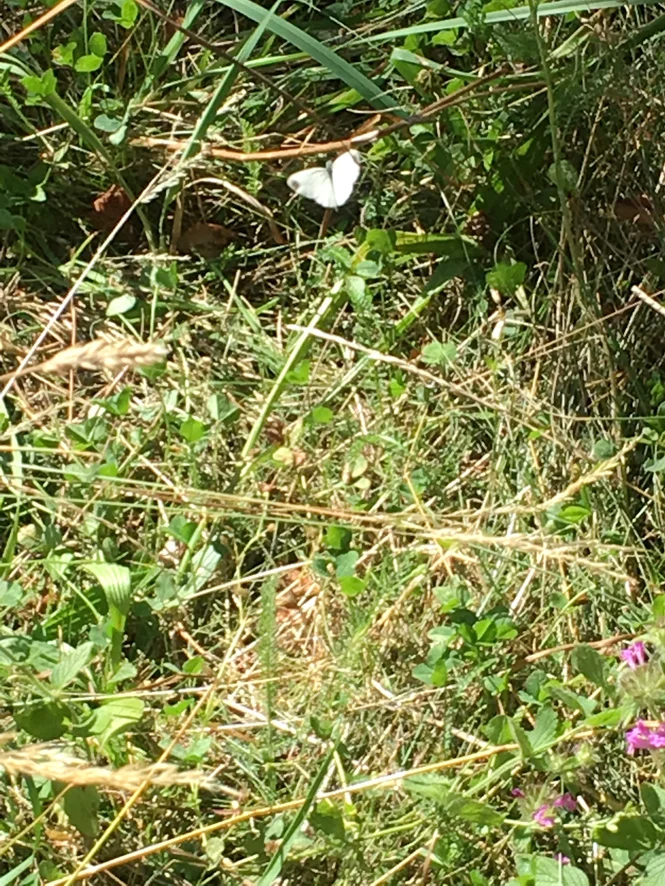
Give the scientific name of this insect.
Leptidea sinapis/juvernica
